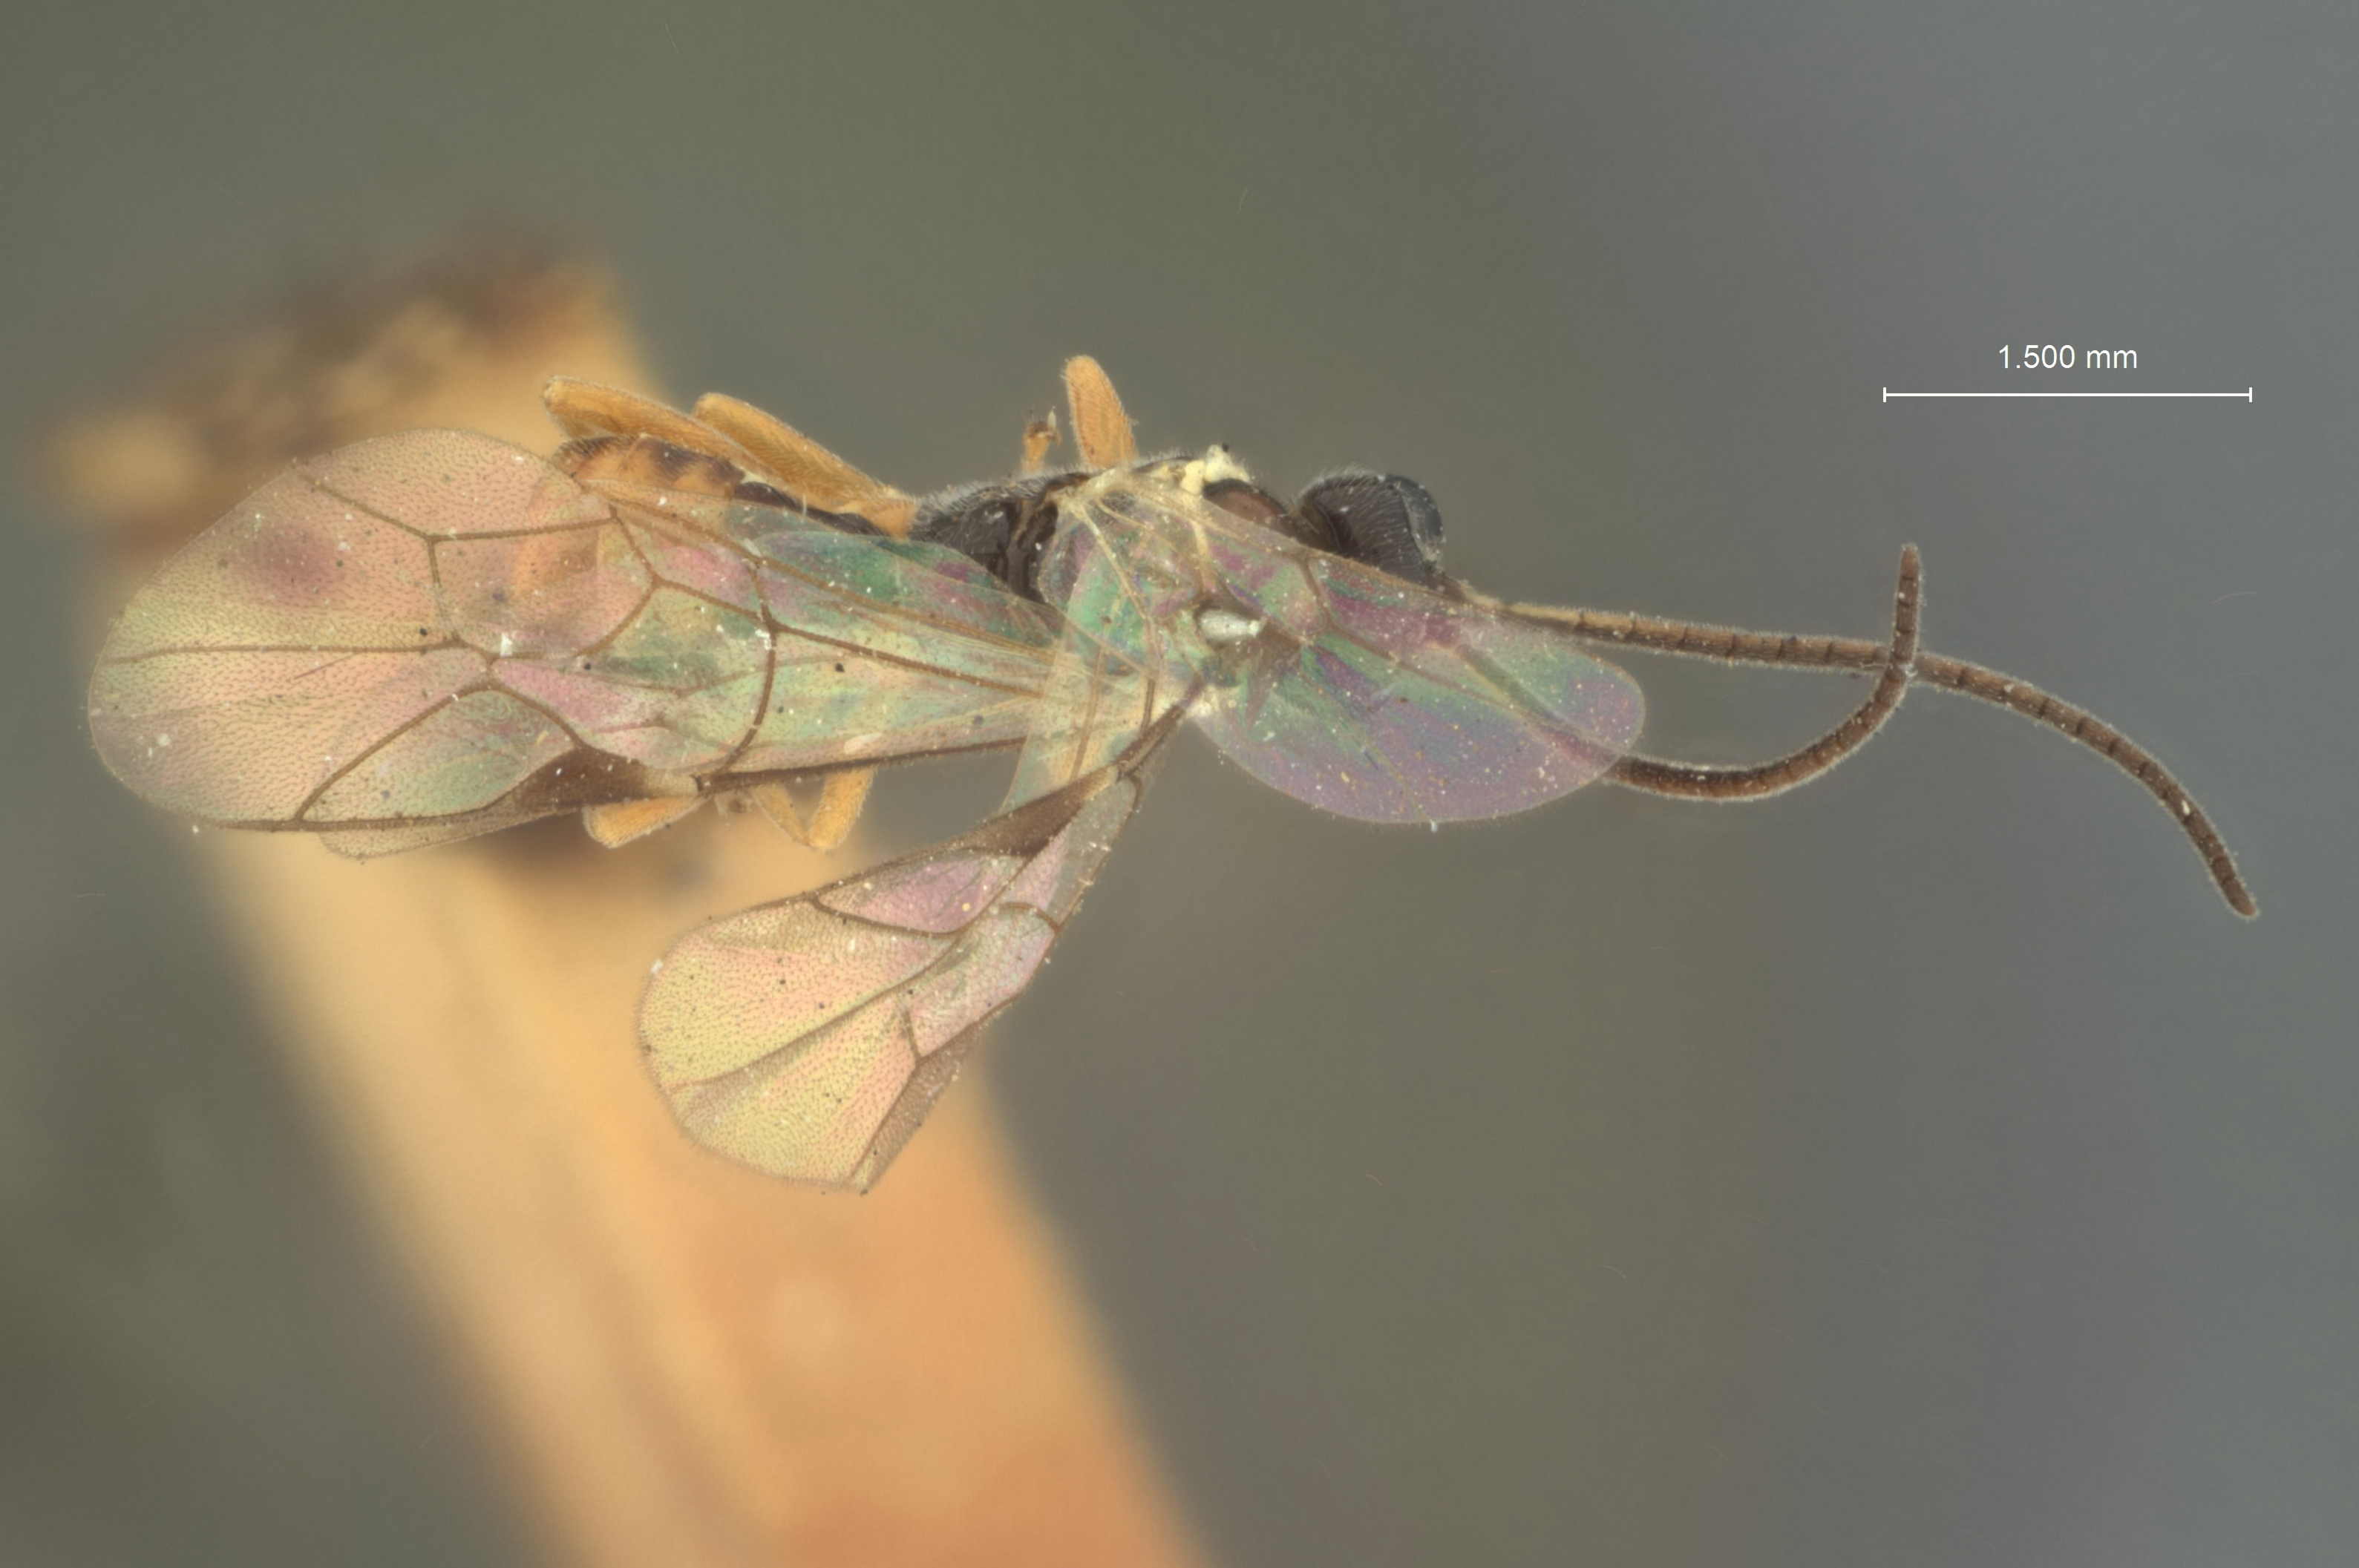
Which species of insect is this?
Scopiorus niveicola
